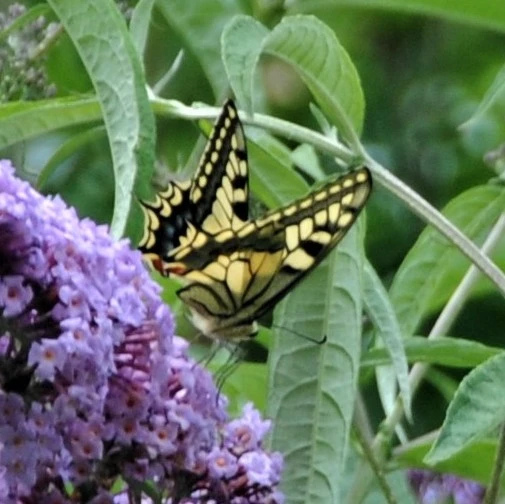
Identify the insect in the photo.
Papilio machaon
